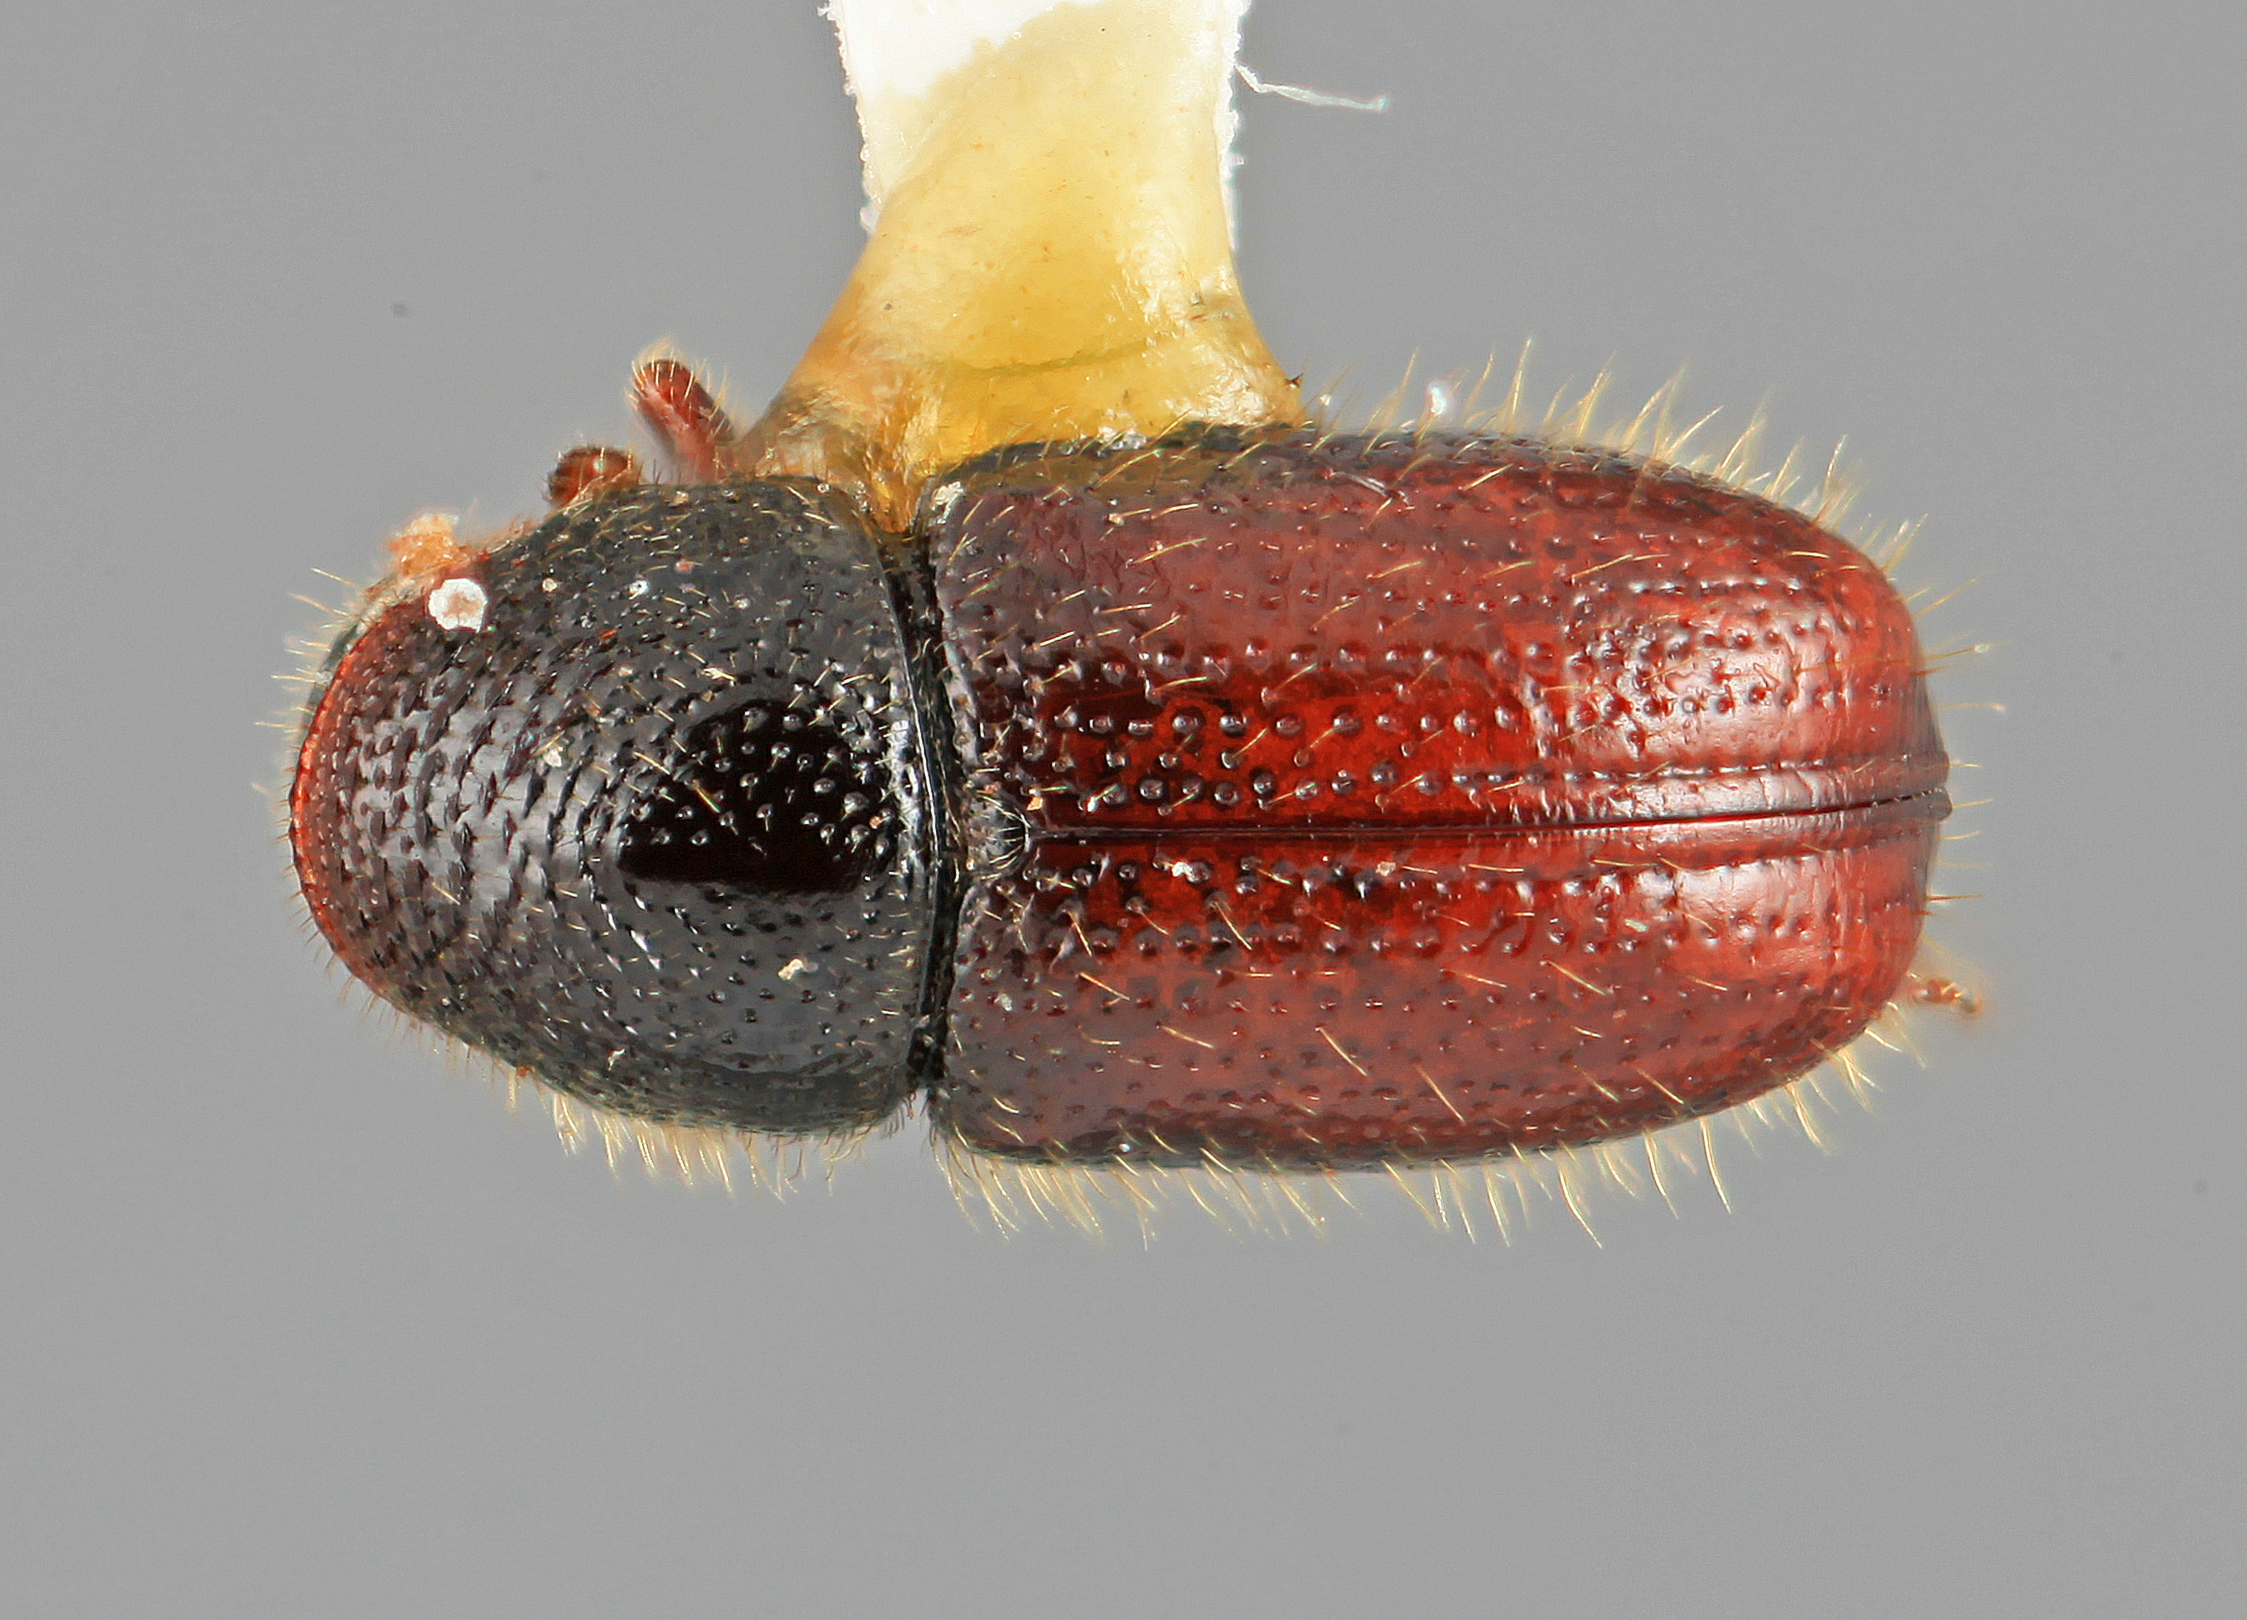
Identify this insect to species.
Conophthorus cembroides
